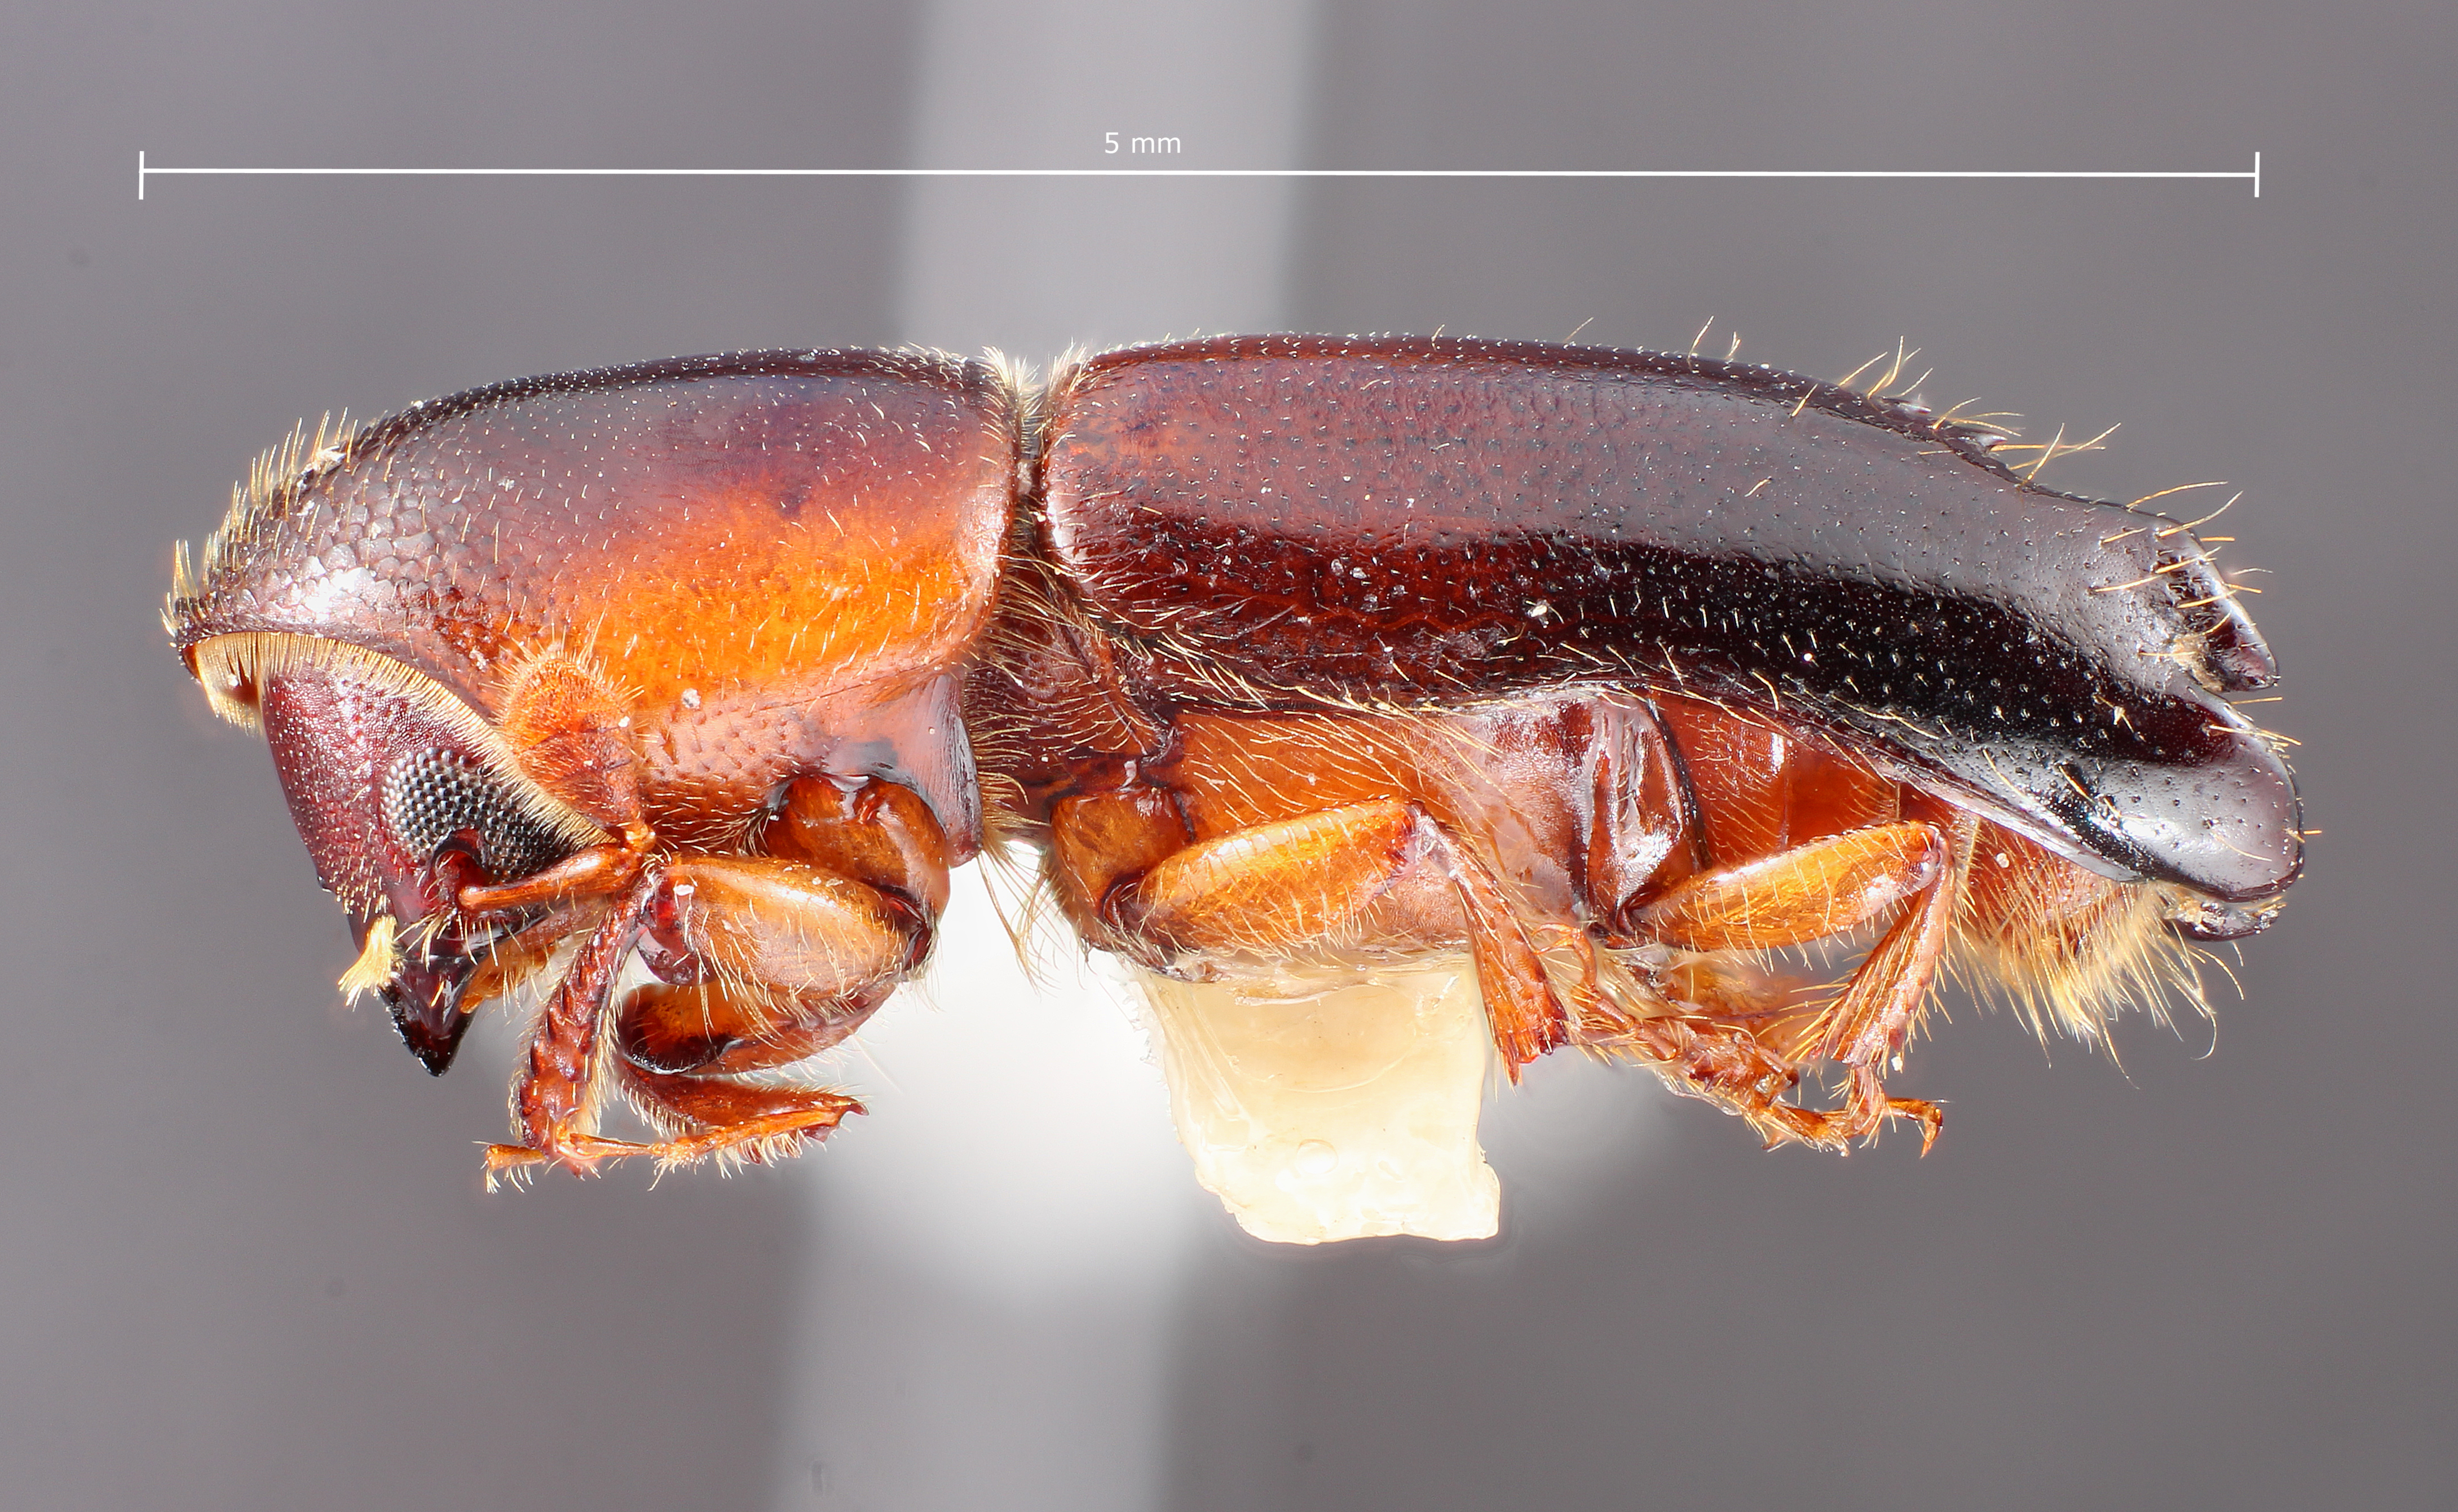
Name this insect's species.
Monarthrum gnarum
